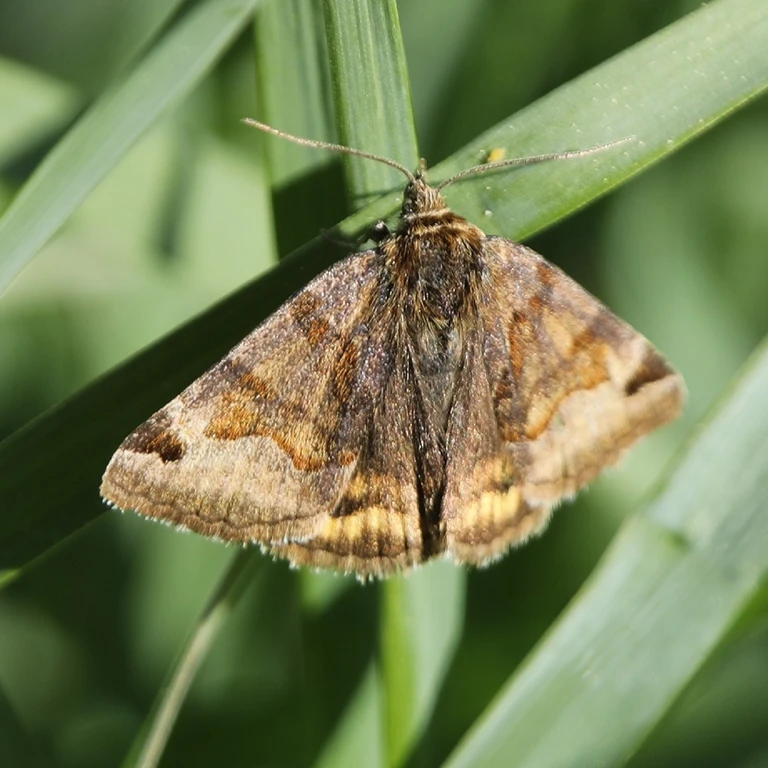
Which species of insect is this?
Euclidia glyphica
